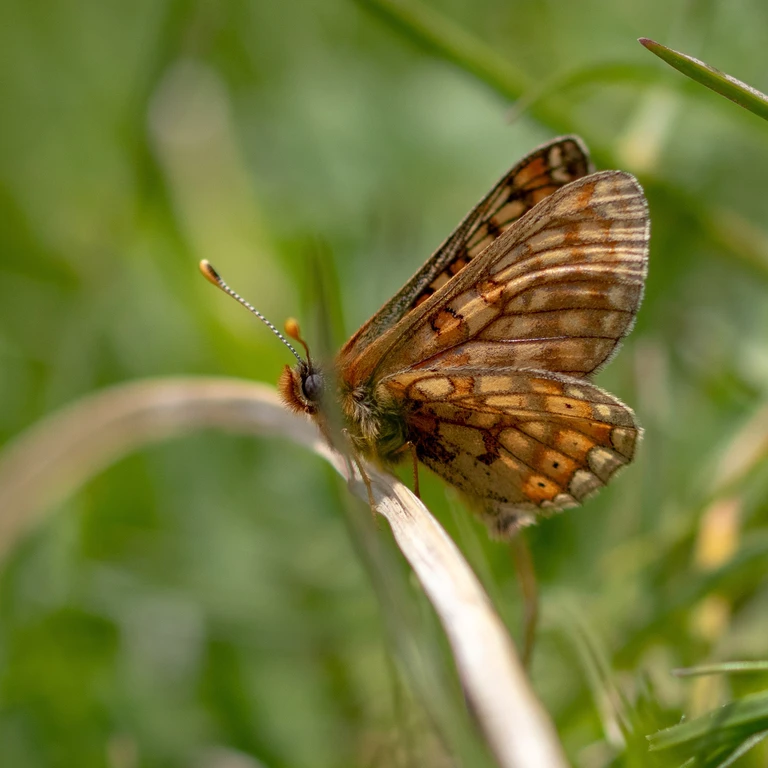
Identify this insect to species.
Euphydryas aurinia
